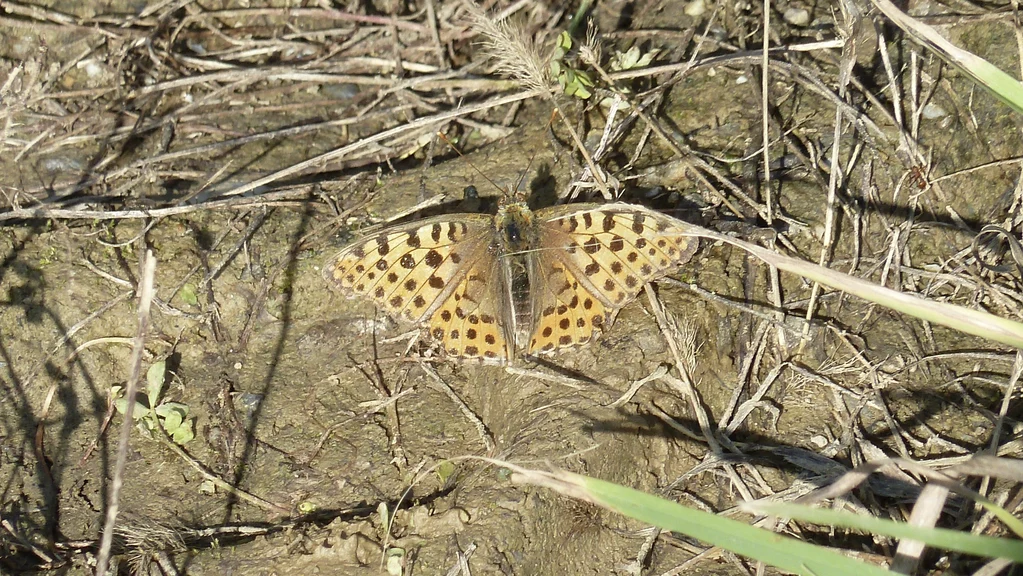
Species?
Issoria lathonia
